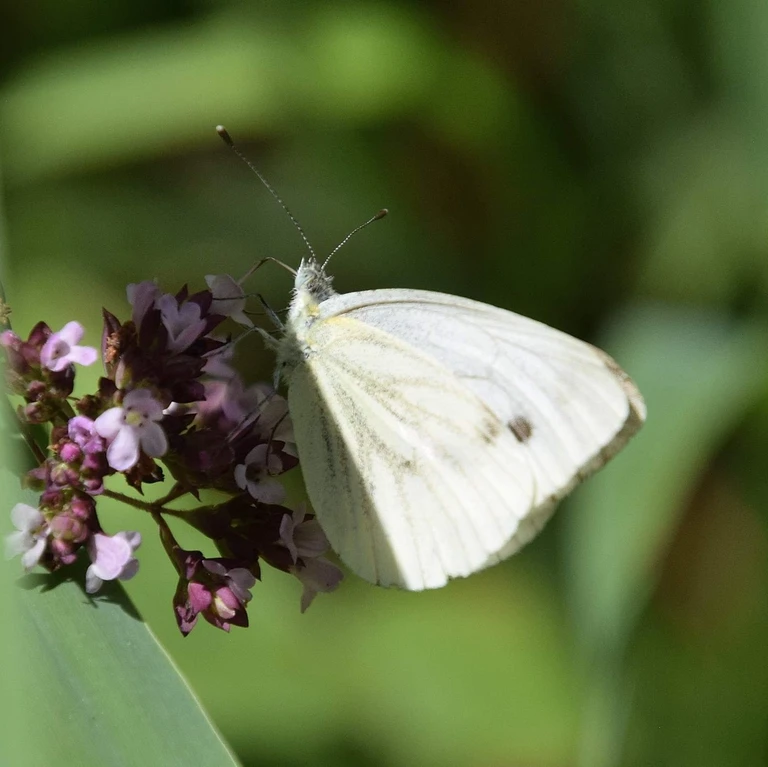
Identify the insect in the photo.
Pieris napi
